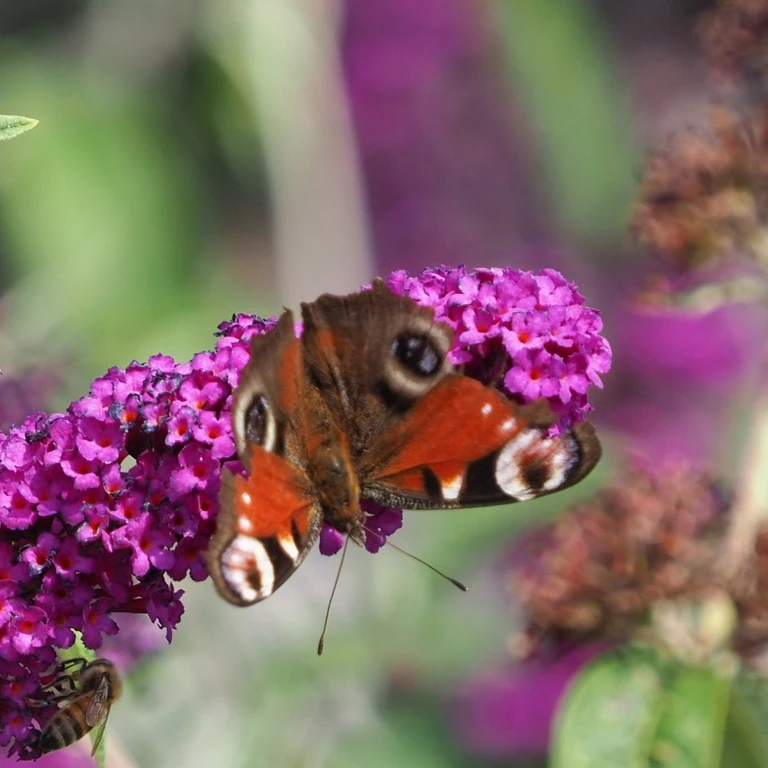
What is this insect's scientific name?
Aglais io
